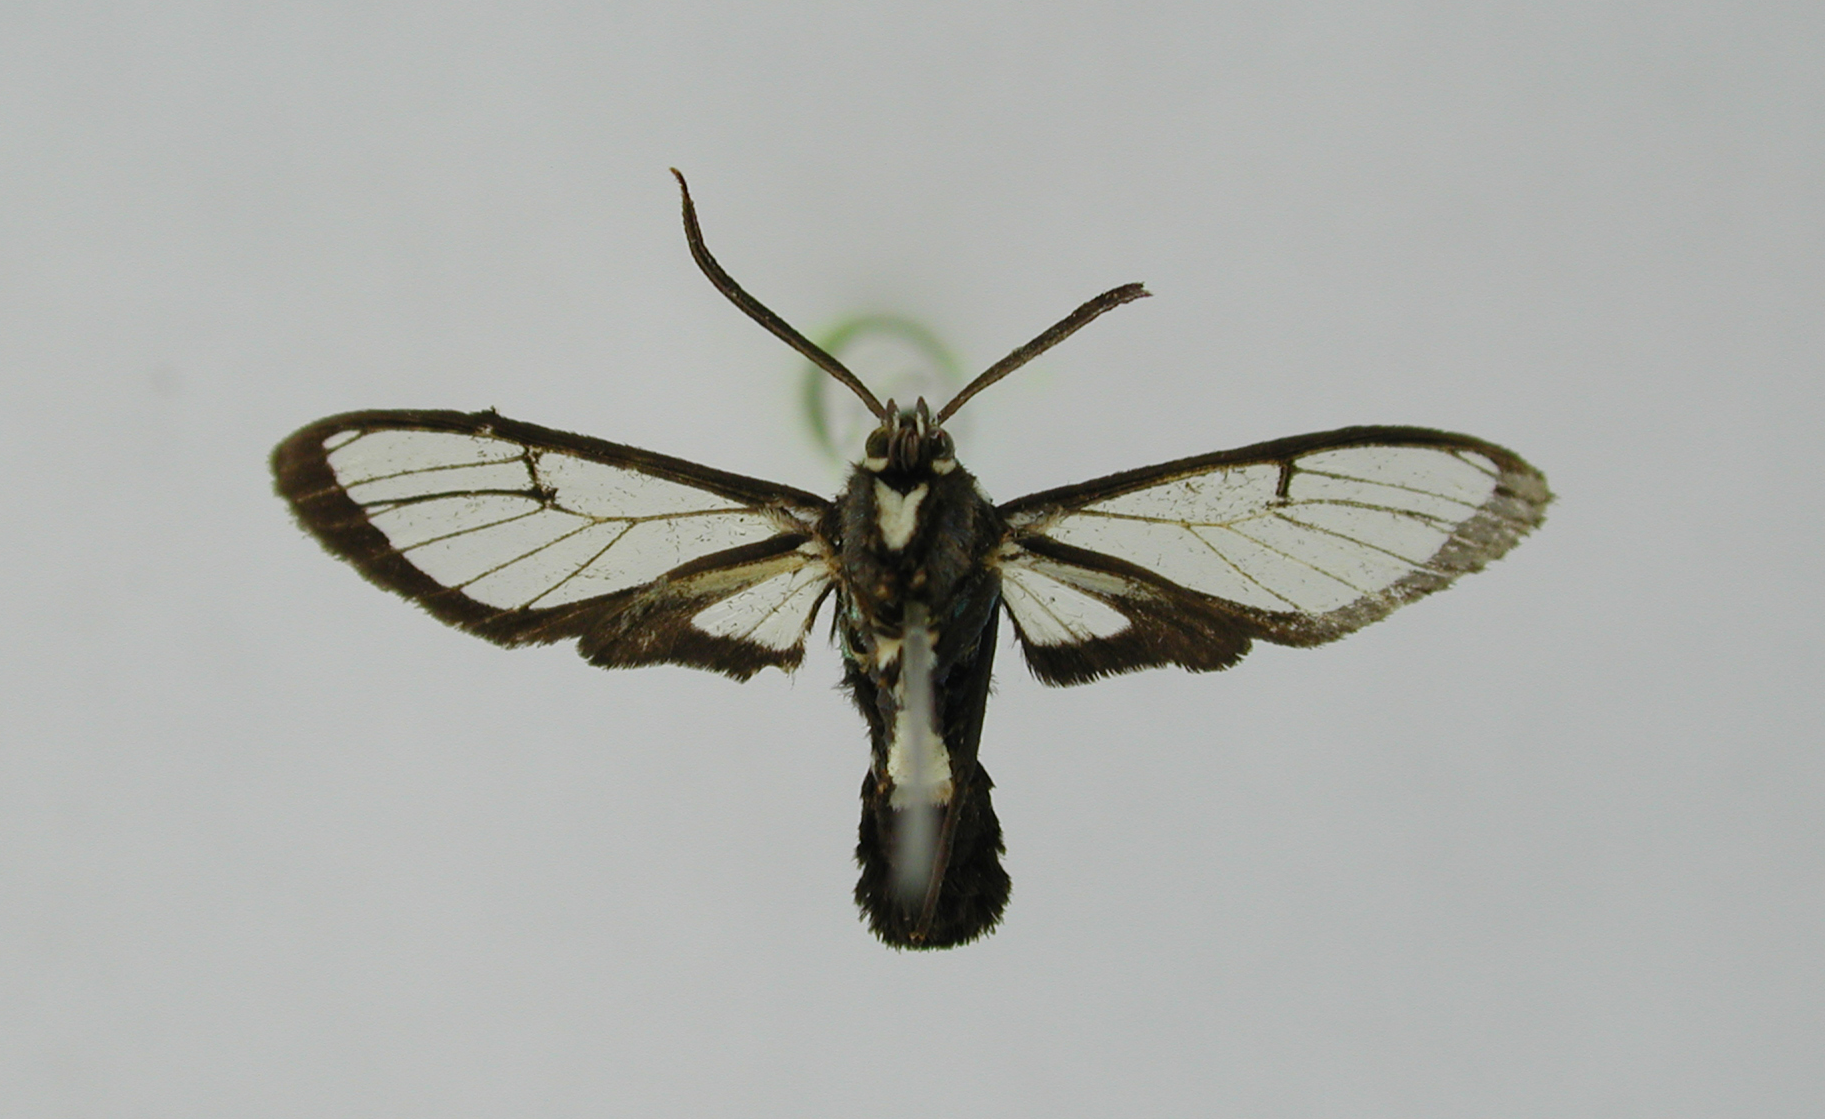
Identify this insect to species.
Syntrichura brodea
